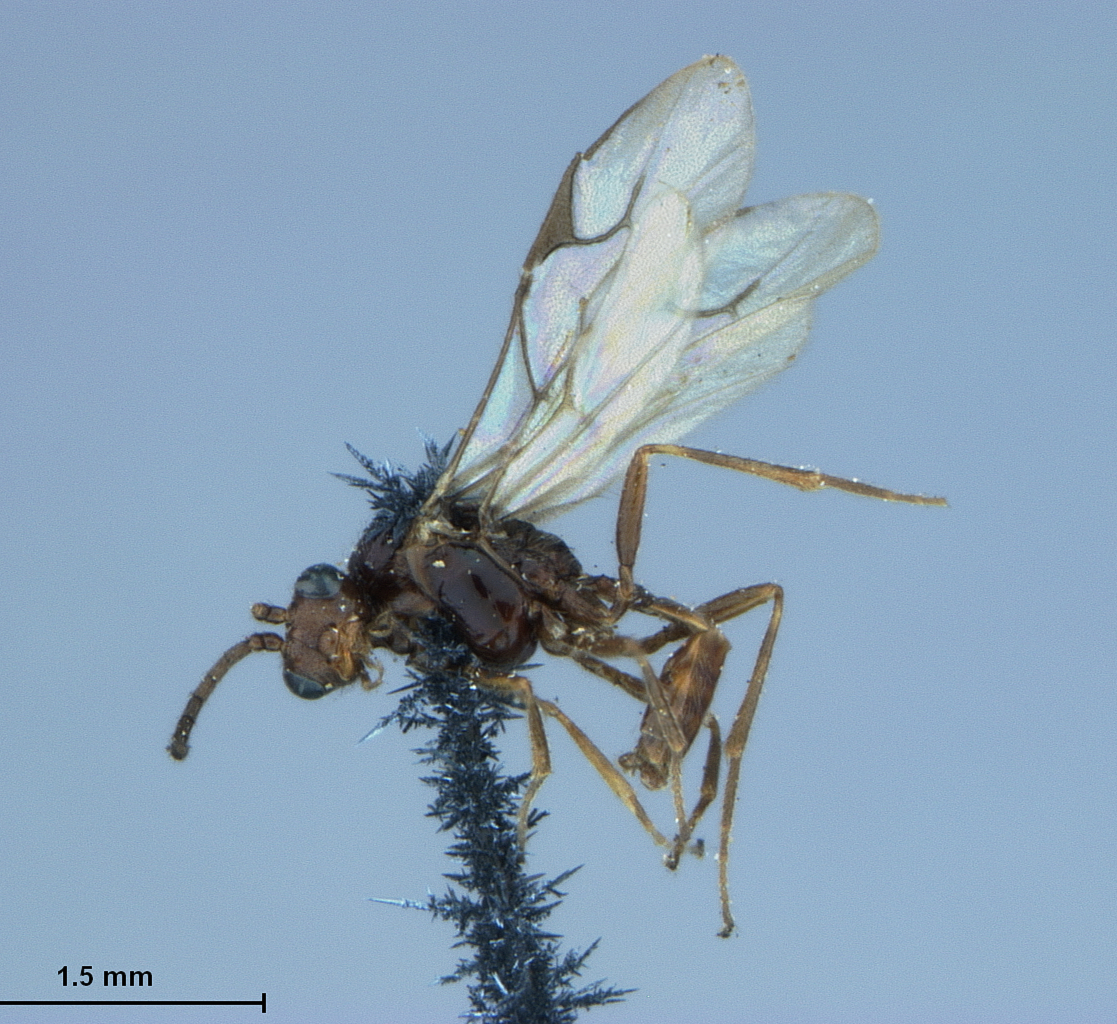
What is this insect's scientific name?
Aphidius pterocommae
